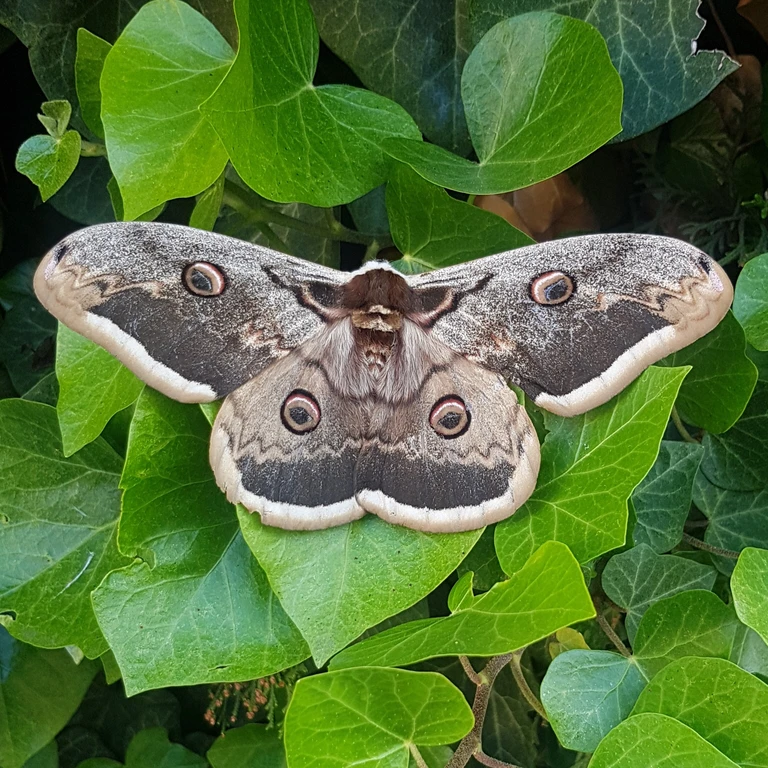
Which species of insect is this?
Saturnia pyri
